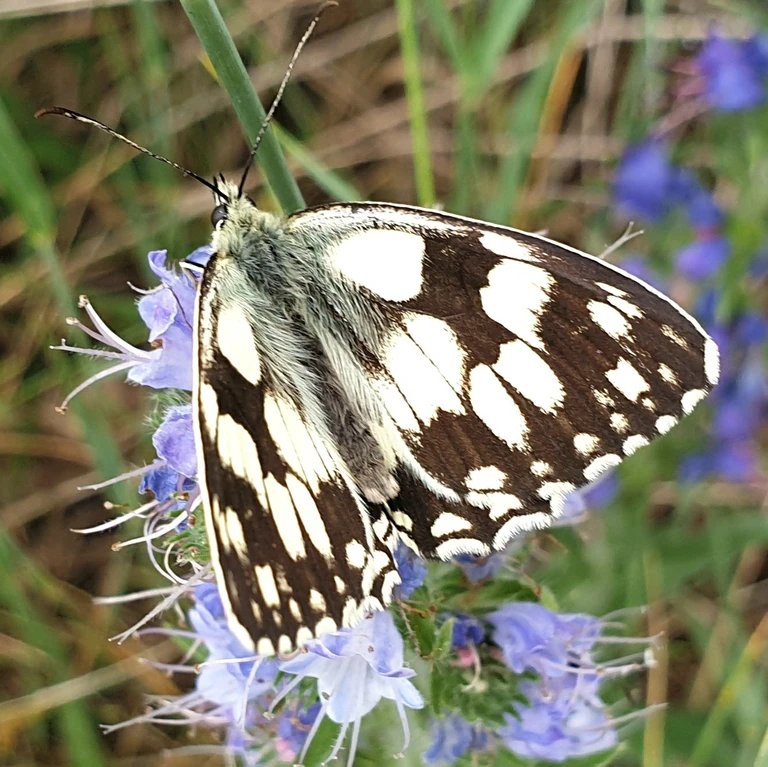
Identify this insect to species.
Melanargia galathea
